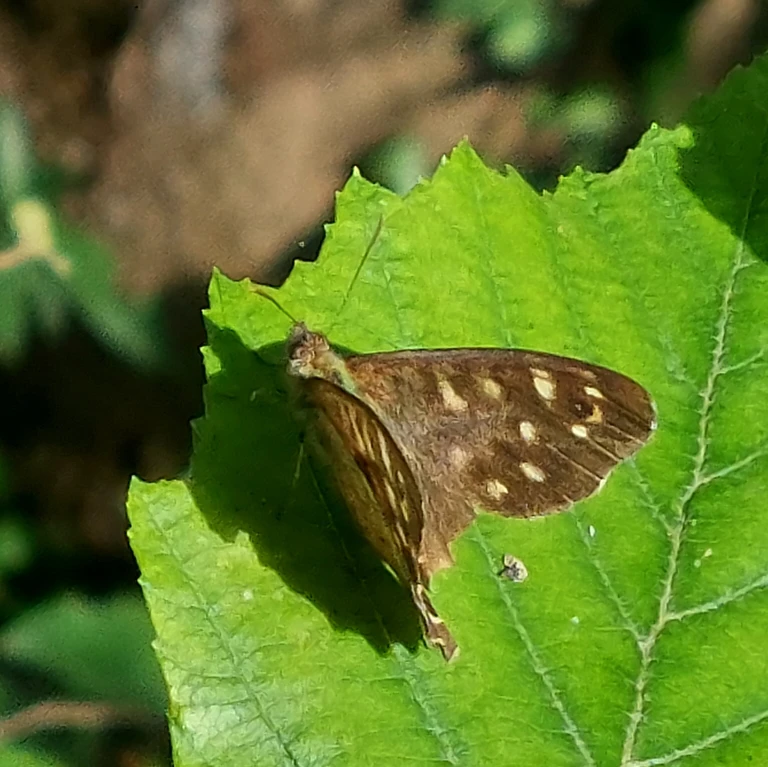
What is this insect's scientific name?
Pararge aegeria
